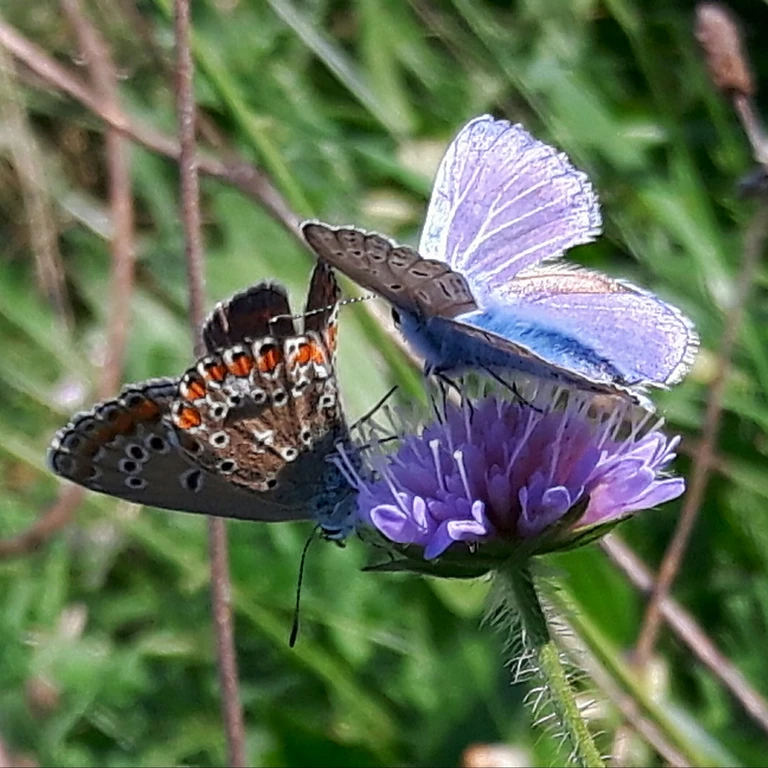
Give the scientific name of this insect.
Polyommatus icarus
